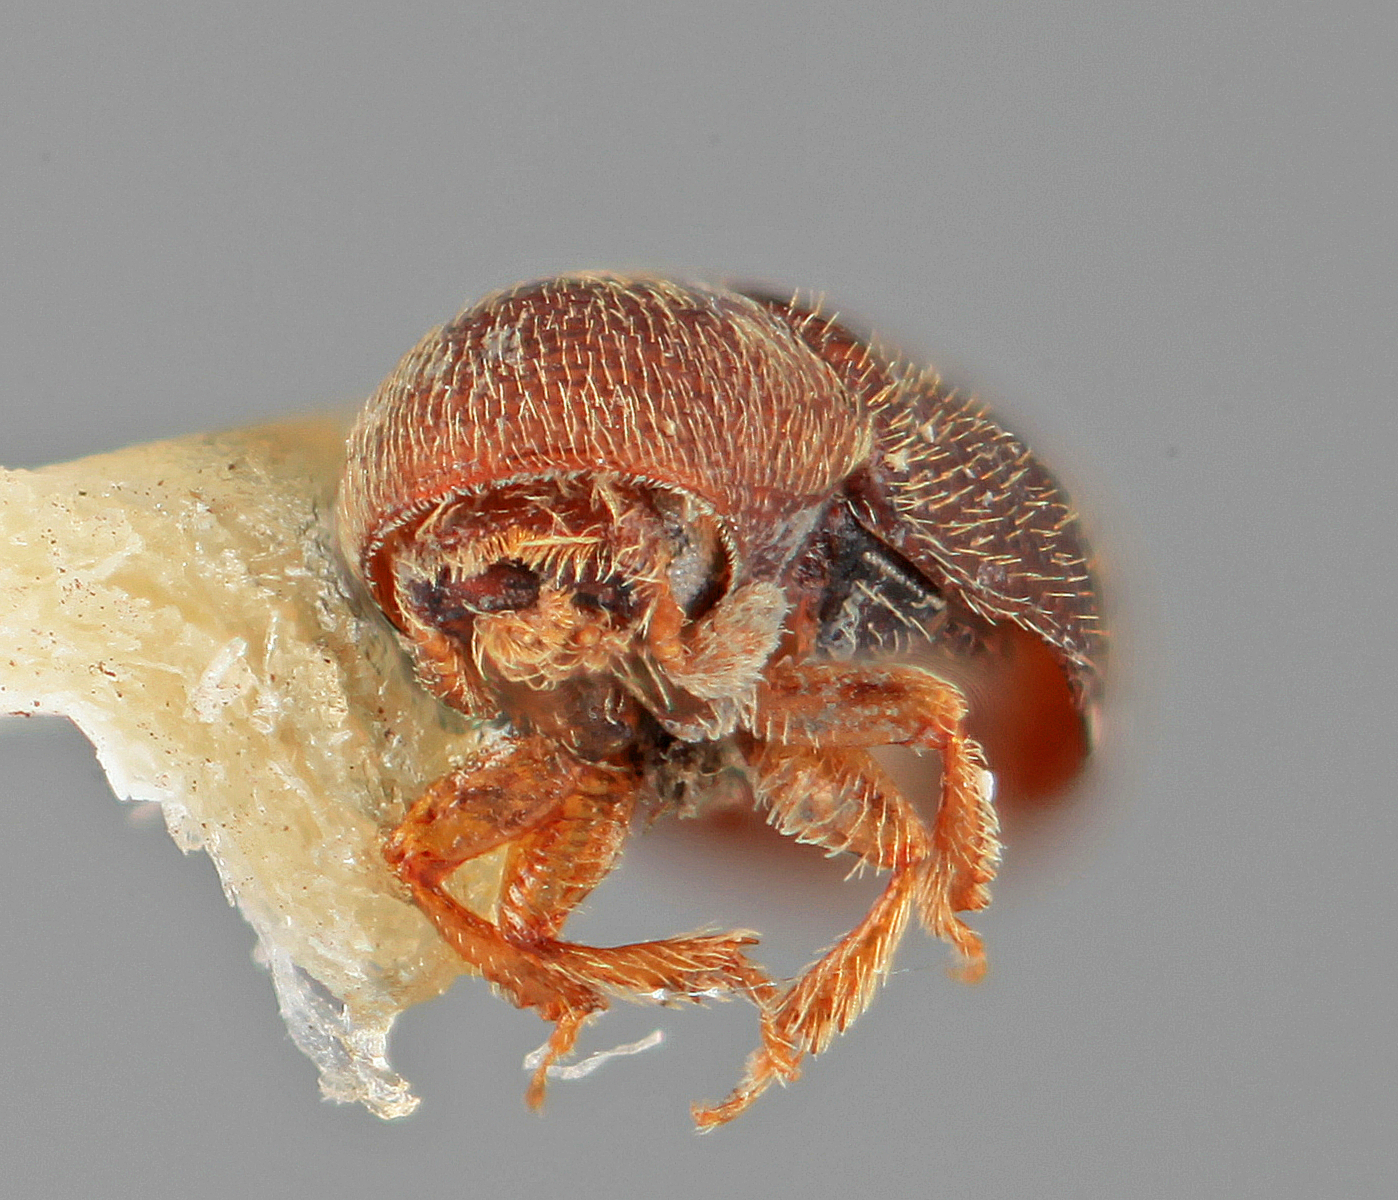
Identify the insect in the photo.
Araptus parvistriatus
